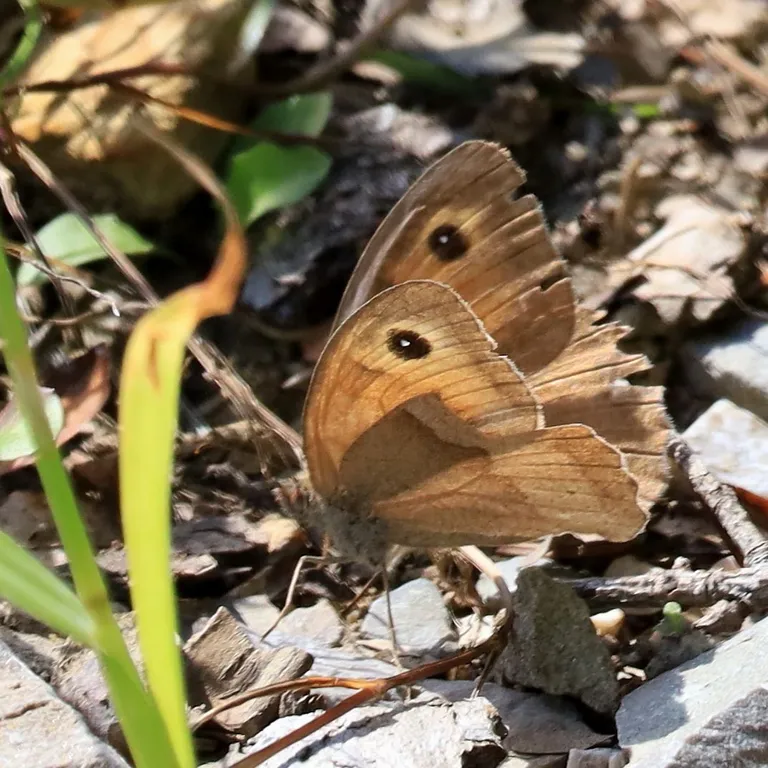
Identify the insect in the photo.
Maniola jurtina
